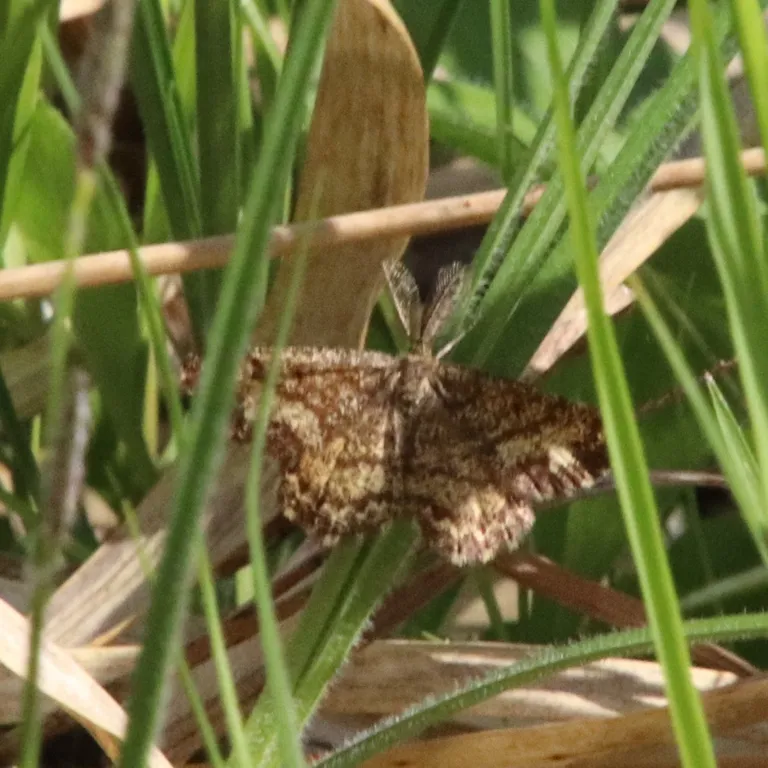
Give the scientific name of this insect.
Ematurga atomaria
